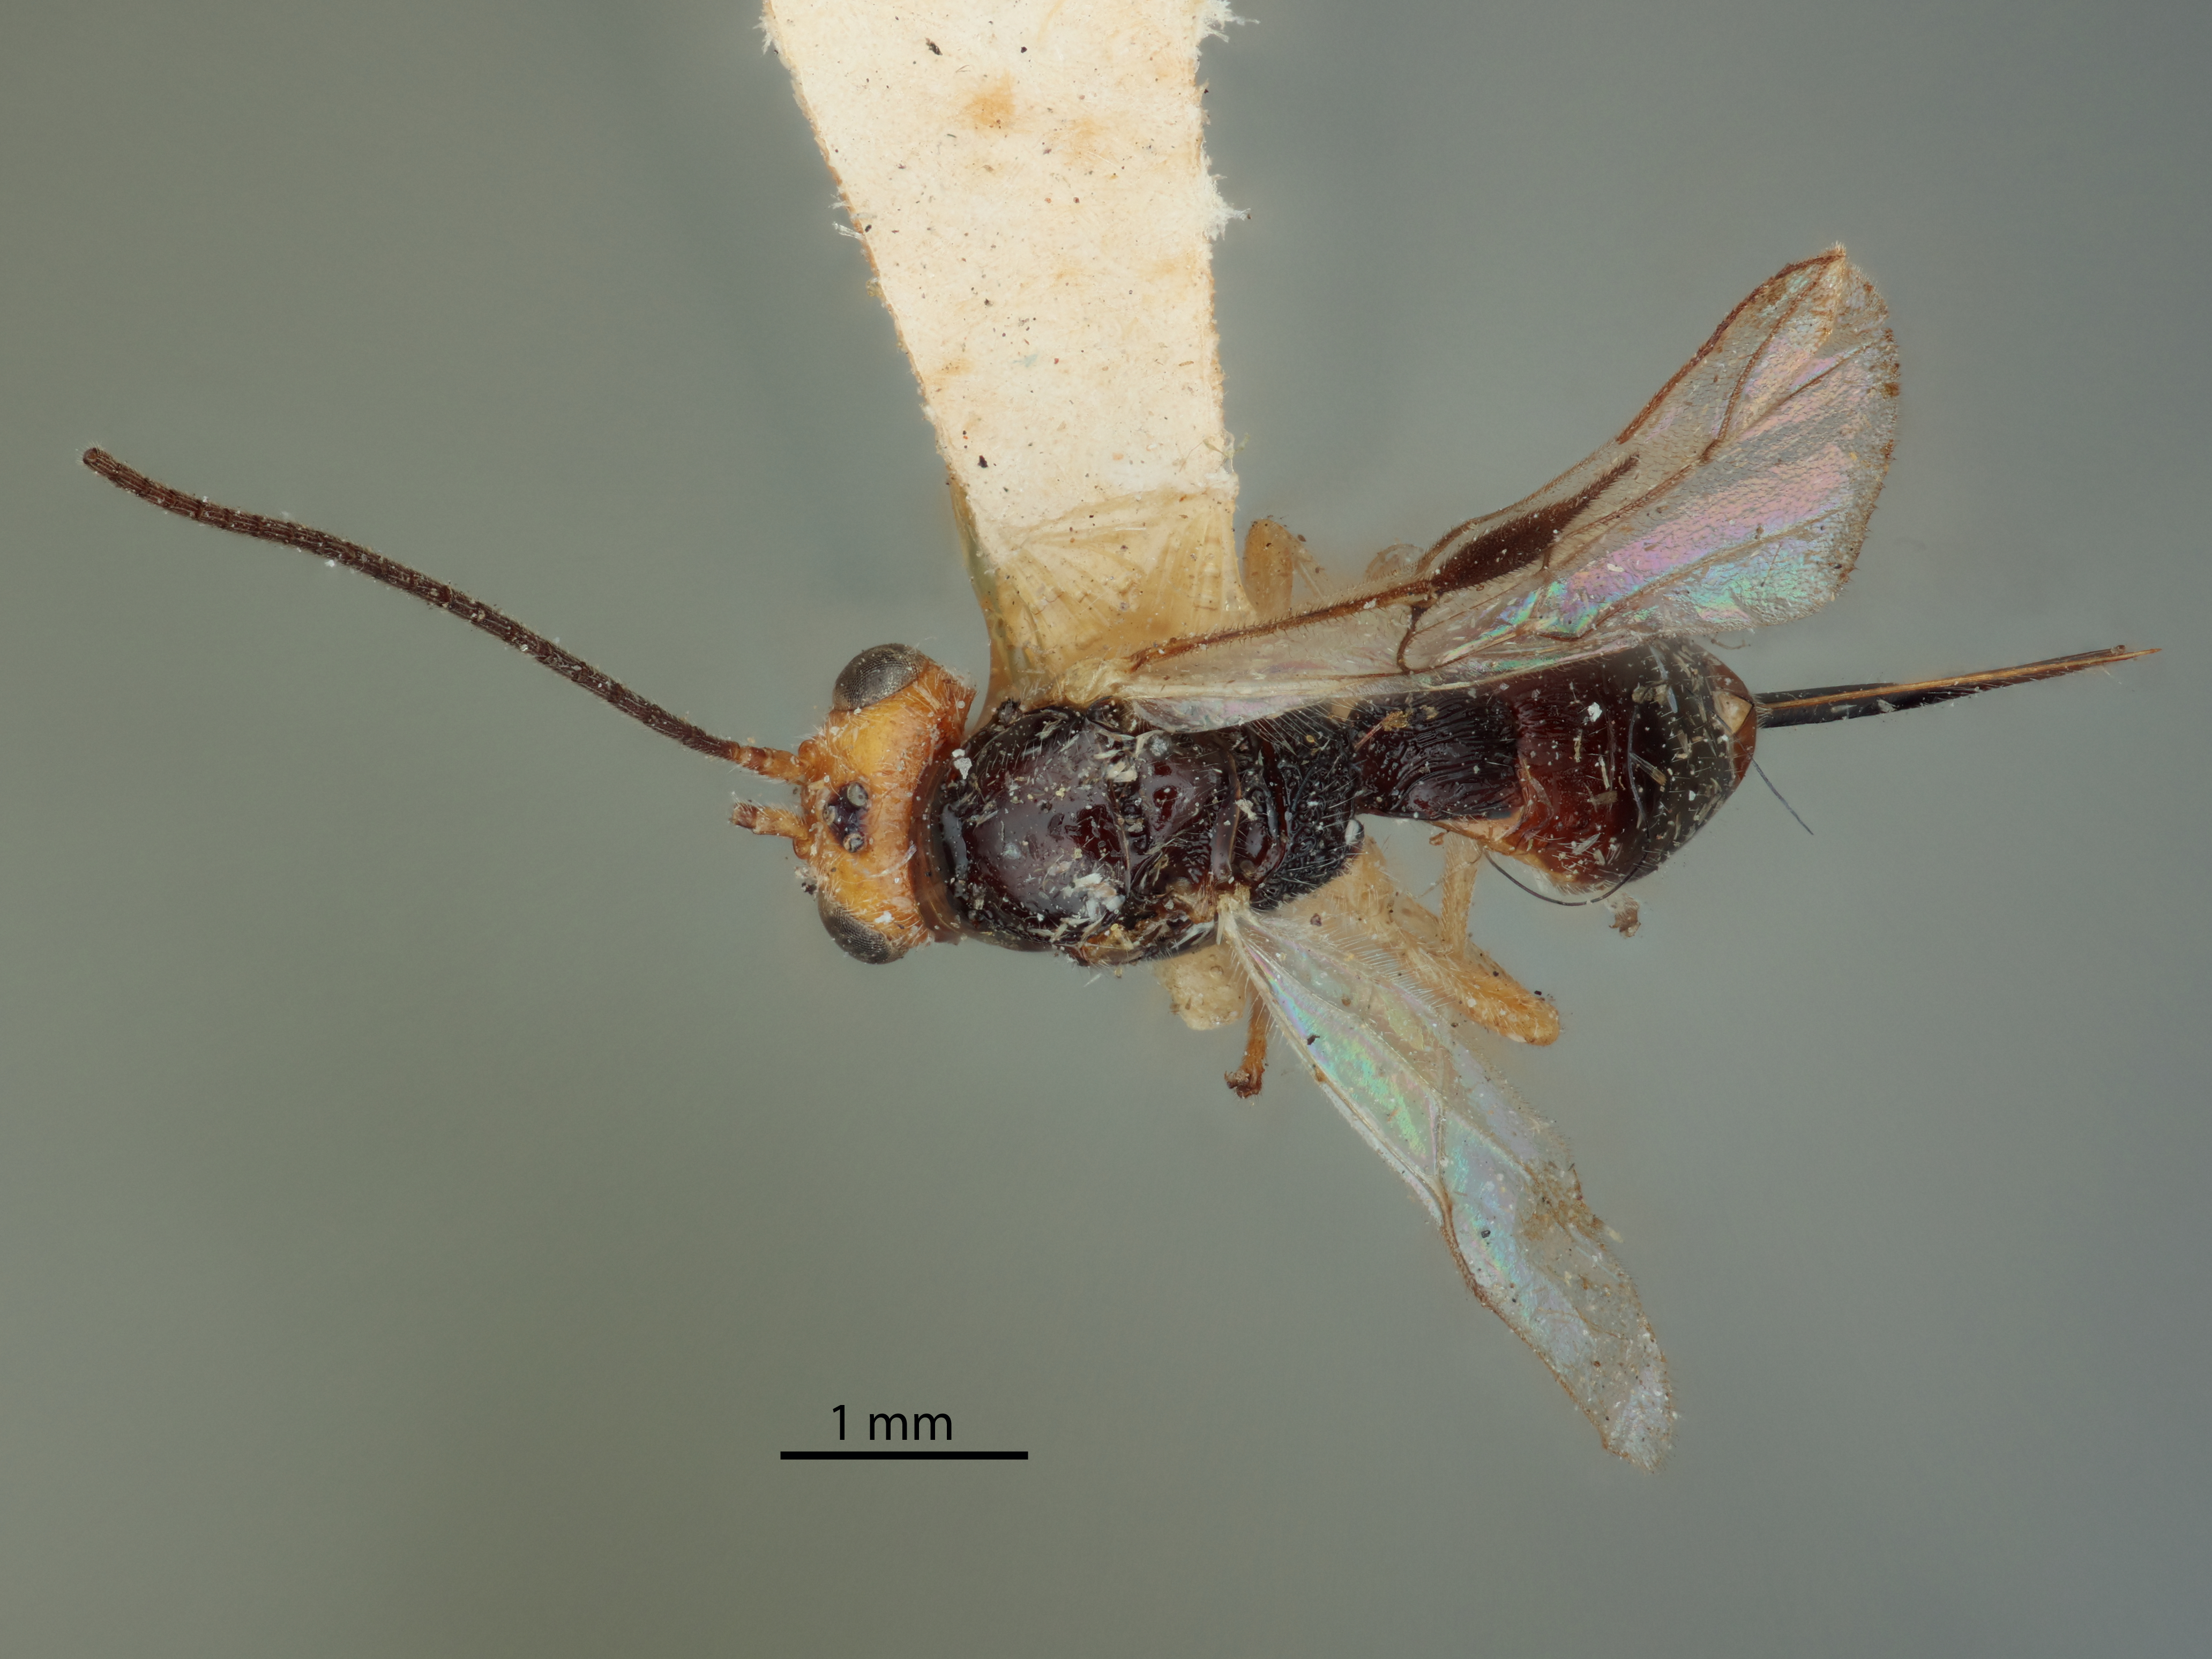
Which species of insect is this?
Opius flaviceps
